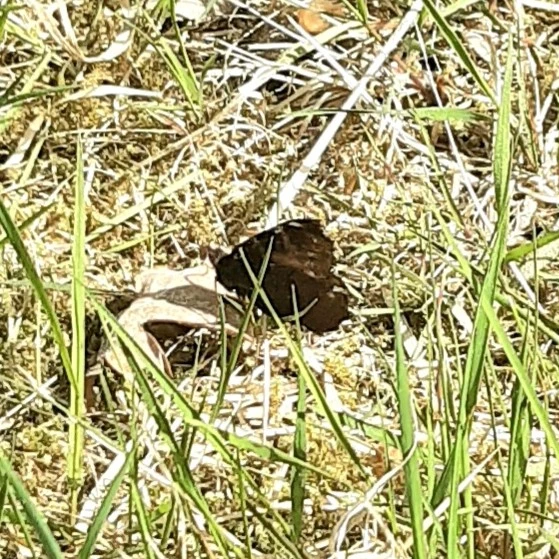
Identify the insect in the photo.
Aglais io
